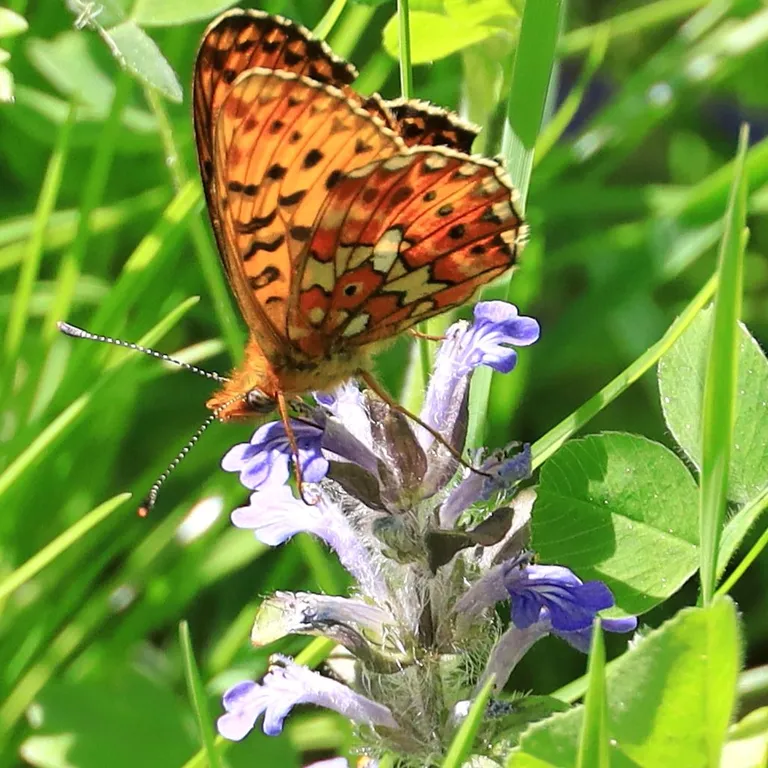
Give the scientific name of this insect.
Boloria euphrosyne (also Clossiana euphrosyne)
